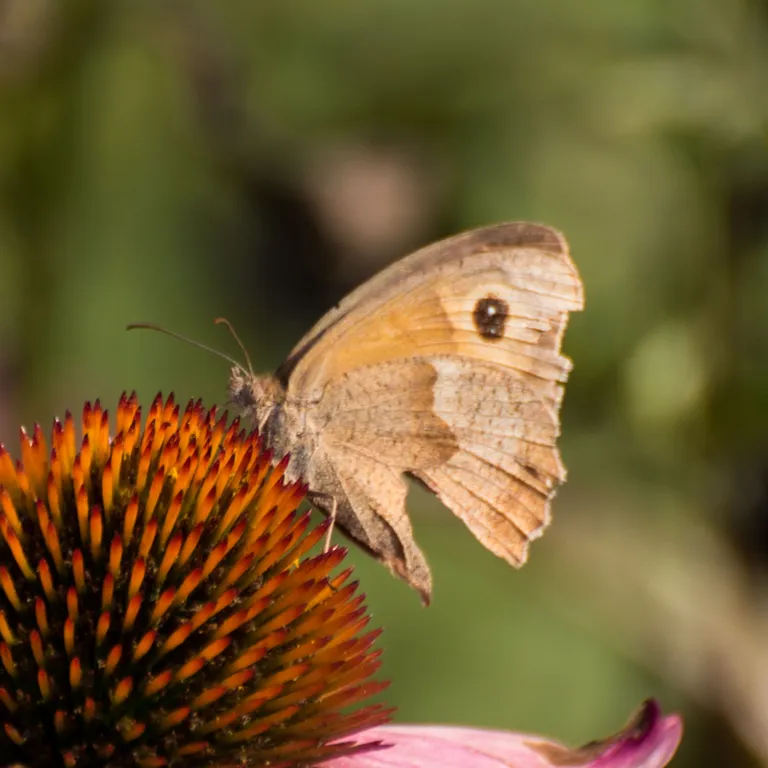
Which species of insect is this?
Maniola jurtina
